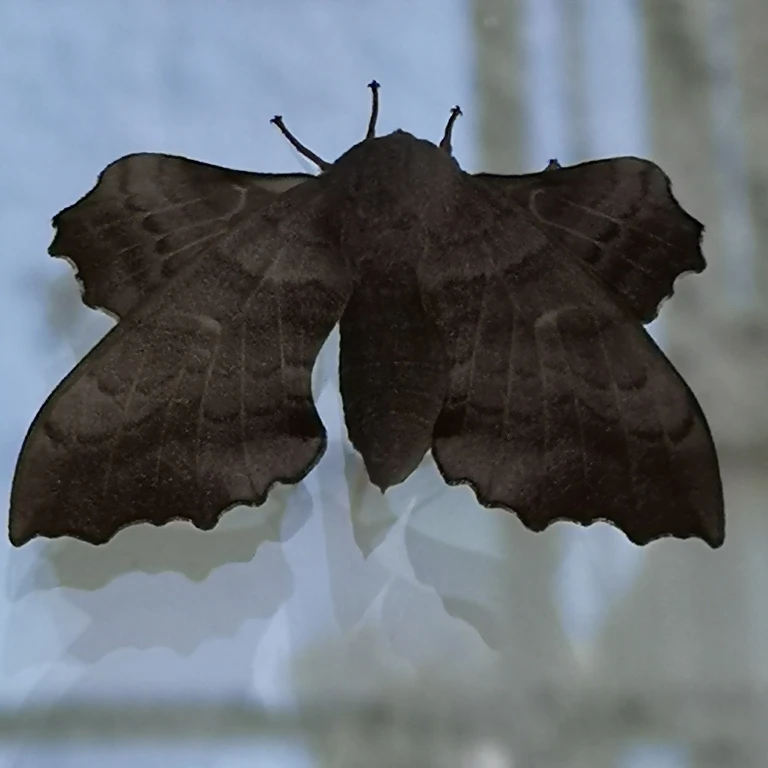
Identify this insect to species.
Laothoe populi
